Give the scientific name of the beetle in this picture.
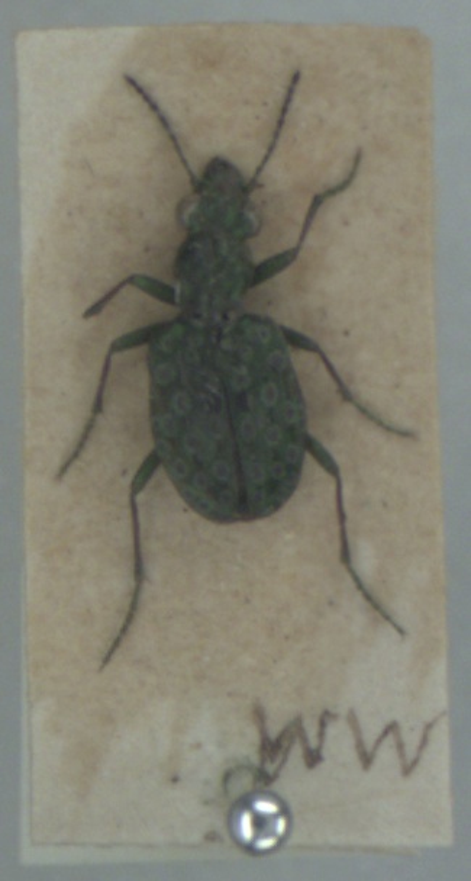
Elaphrus riparius
